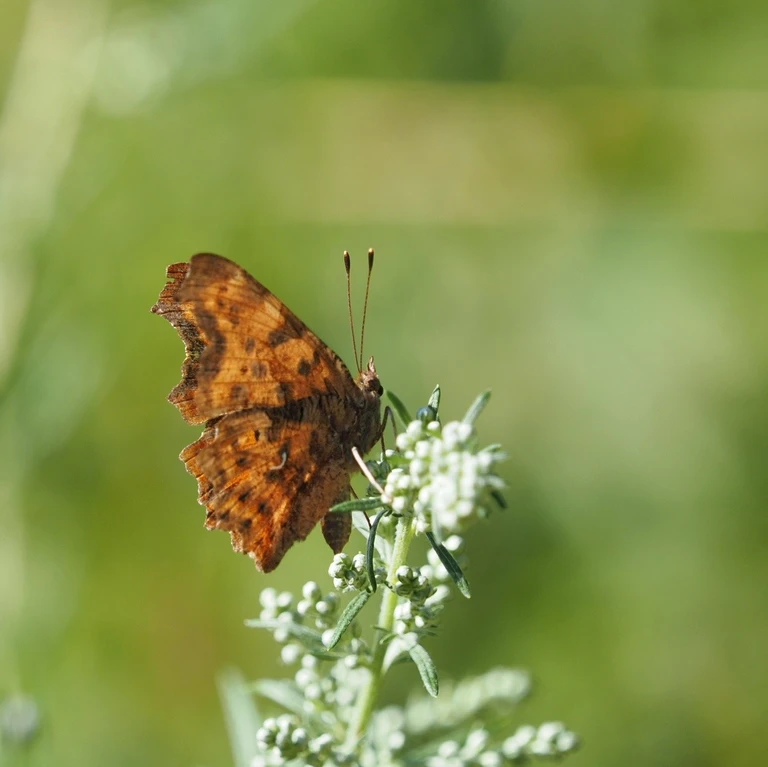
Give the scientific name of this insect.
Polygonia c-album
